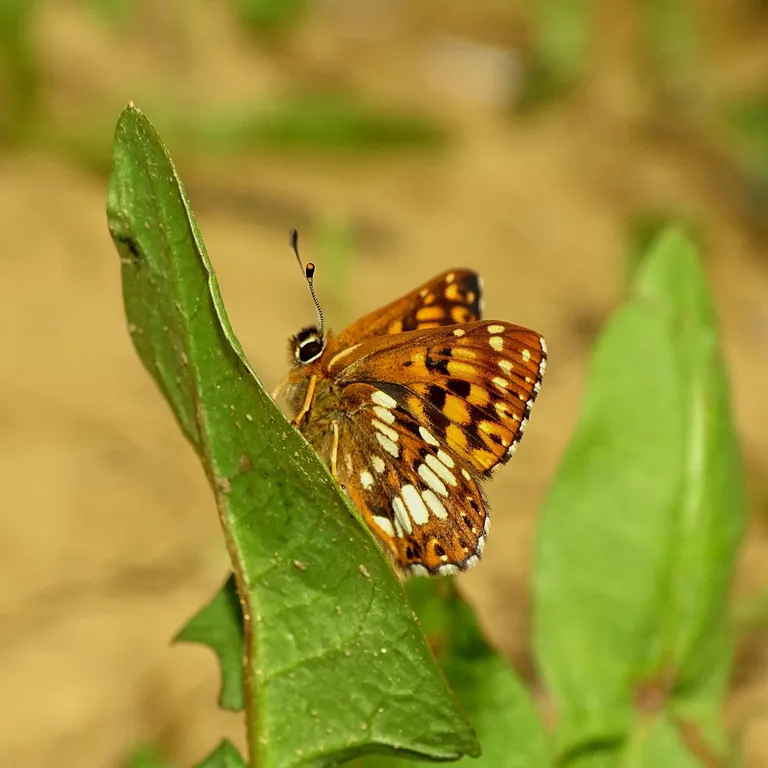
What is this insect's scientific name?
Hamearis lucina
